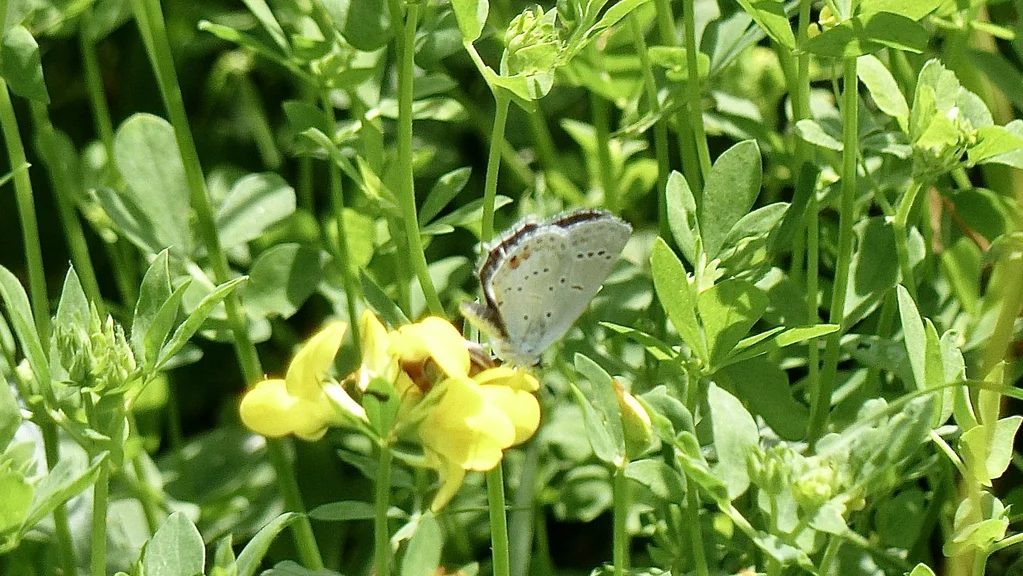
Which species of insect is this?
Cupido argiades (also Elkalyce argiades)
